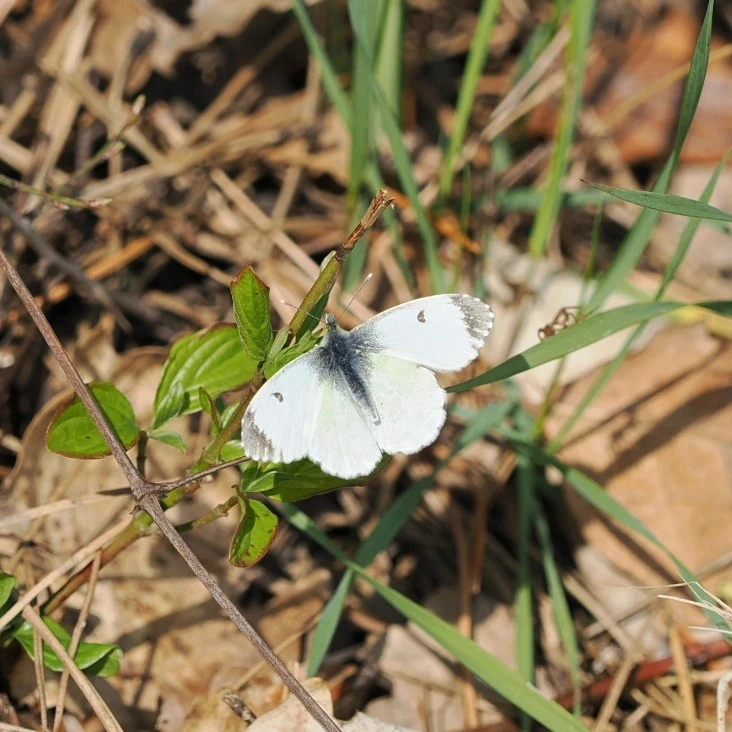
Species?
Anthocharis cardamines
